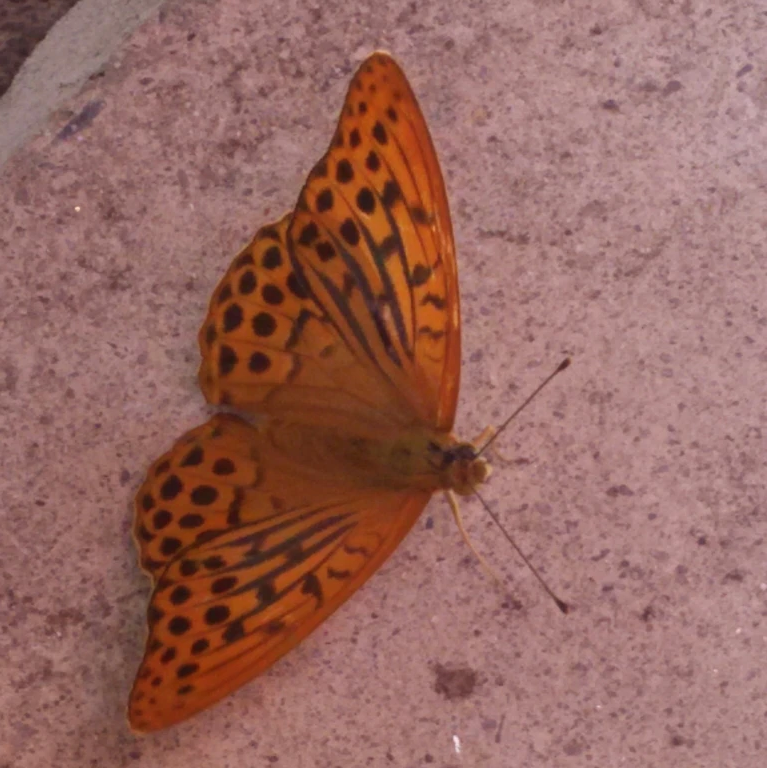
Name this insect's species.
Argynnis paphia
